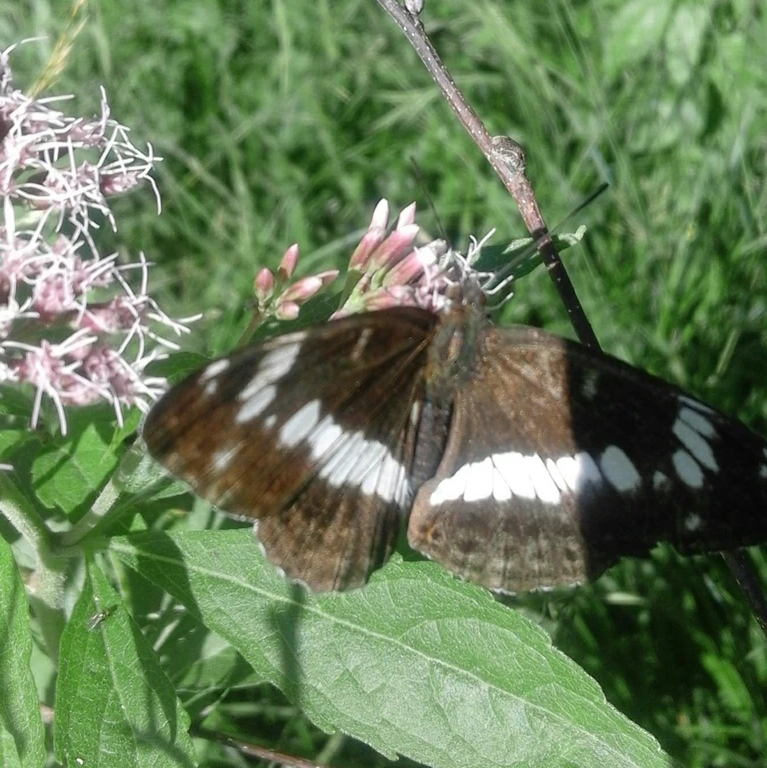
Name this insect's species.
Limenitis camilla (also Ladoga camilla)
